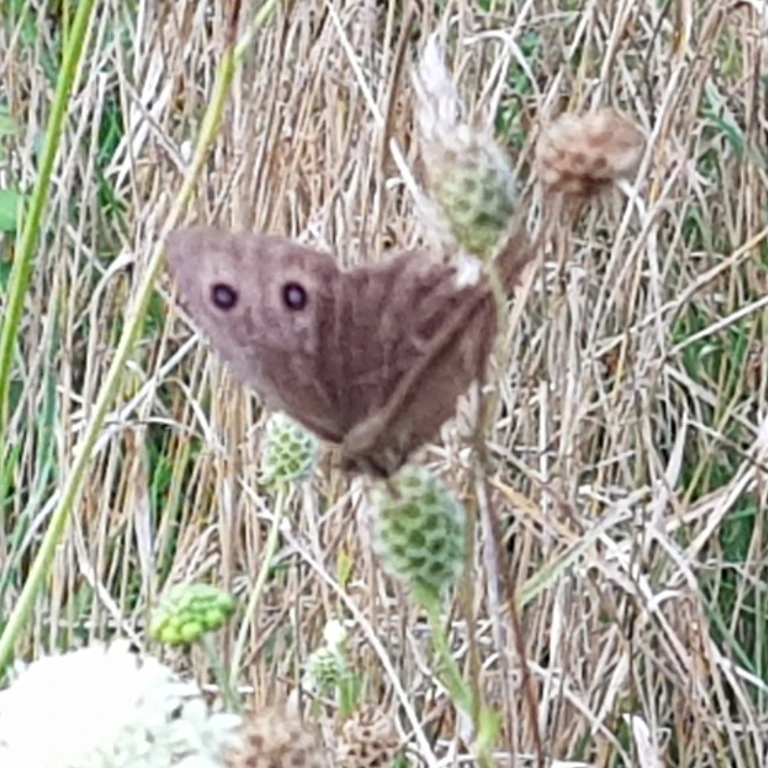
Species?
Minois dryas
